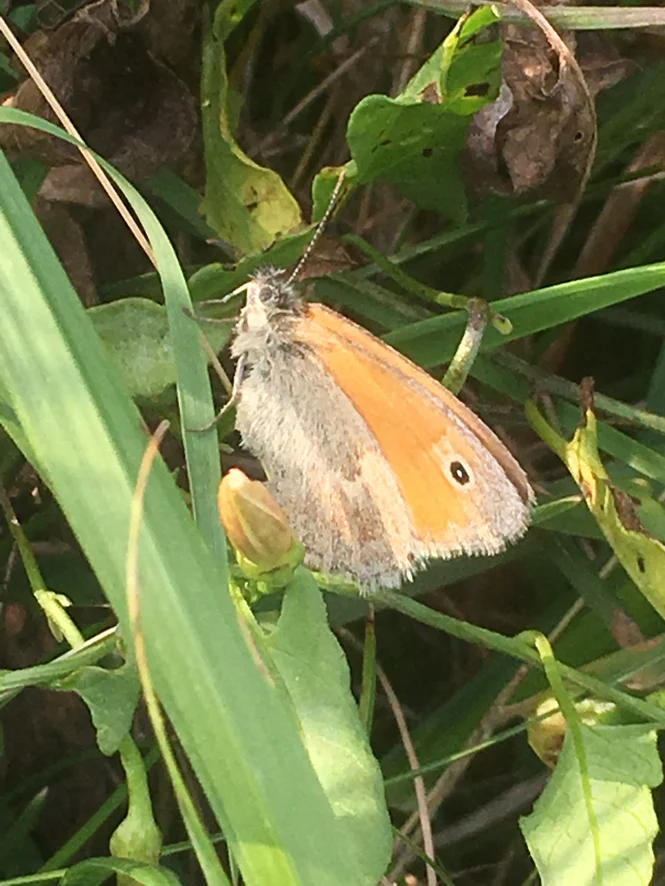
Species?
Coenonympha pamphilus
